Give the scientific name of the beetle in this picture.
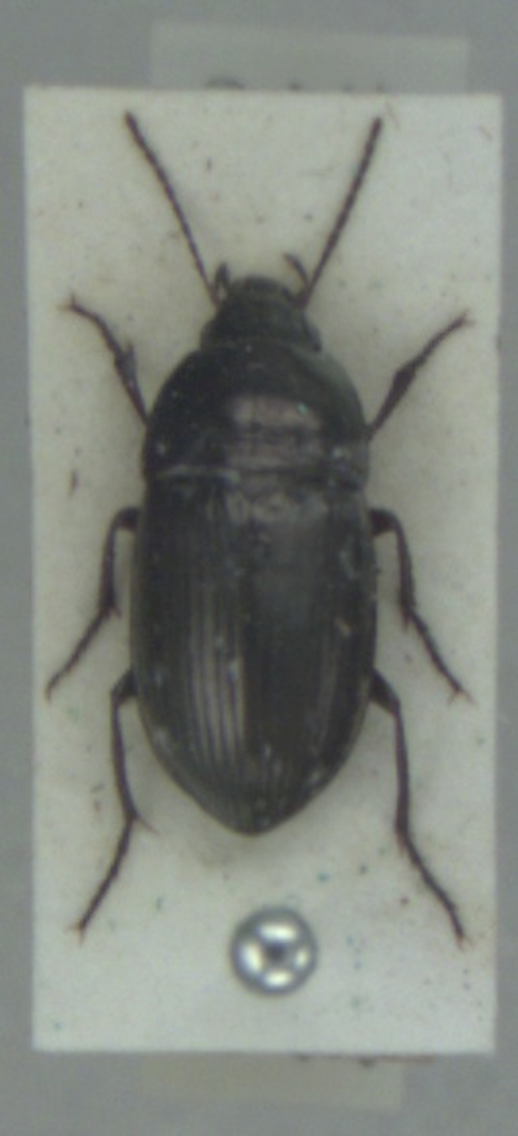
Amara lunicollis
